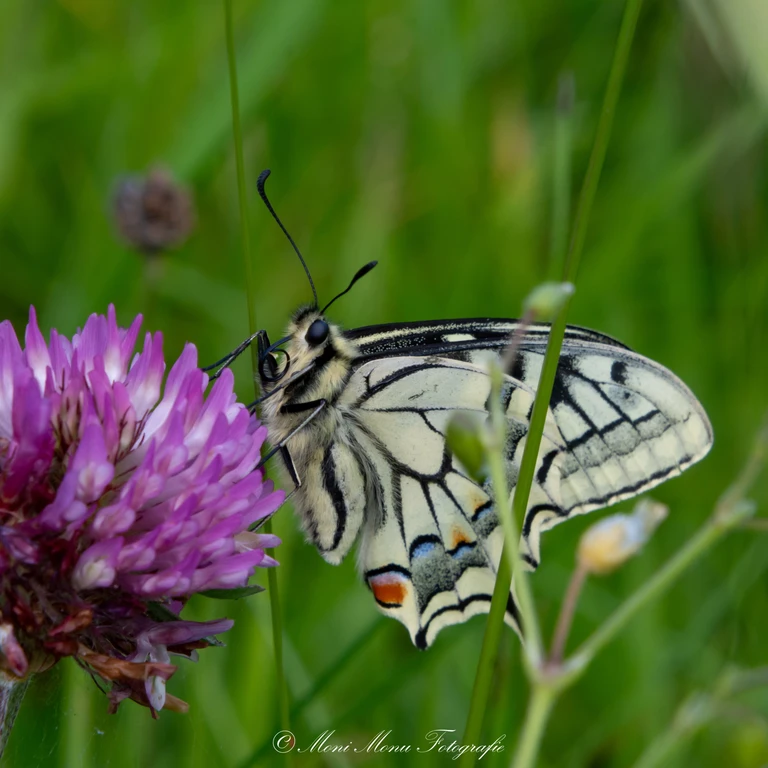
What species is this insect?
Papilio machaon
